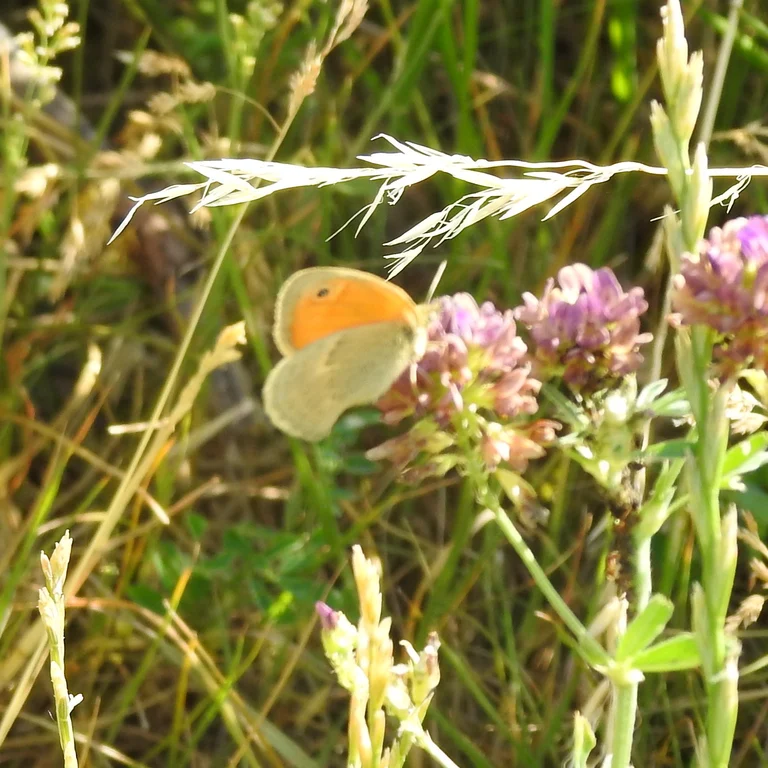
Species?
Coenonympha pamphilus
